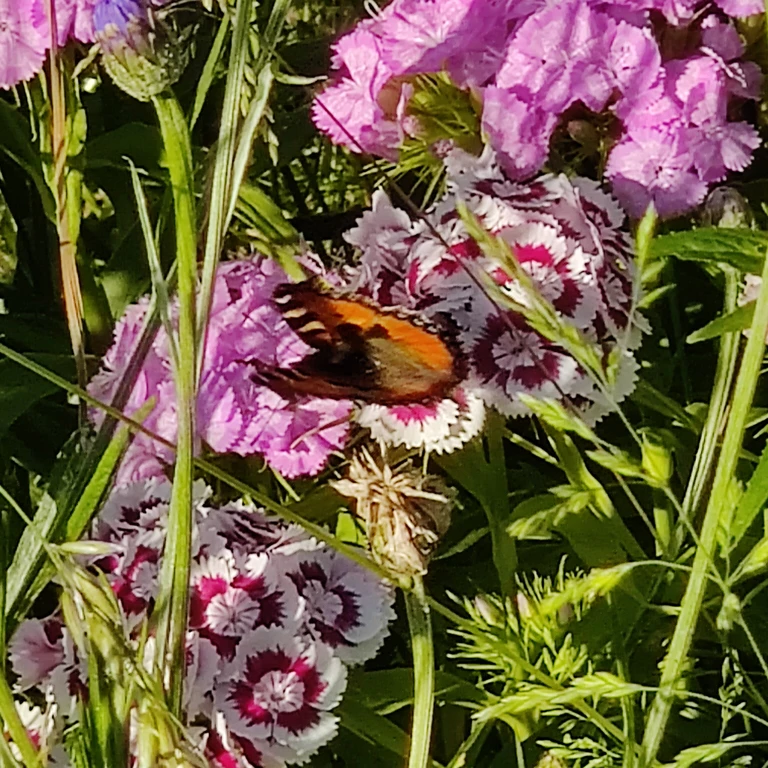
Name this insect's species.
Aglais urticae
